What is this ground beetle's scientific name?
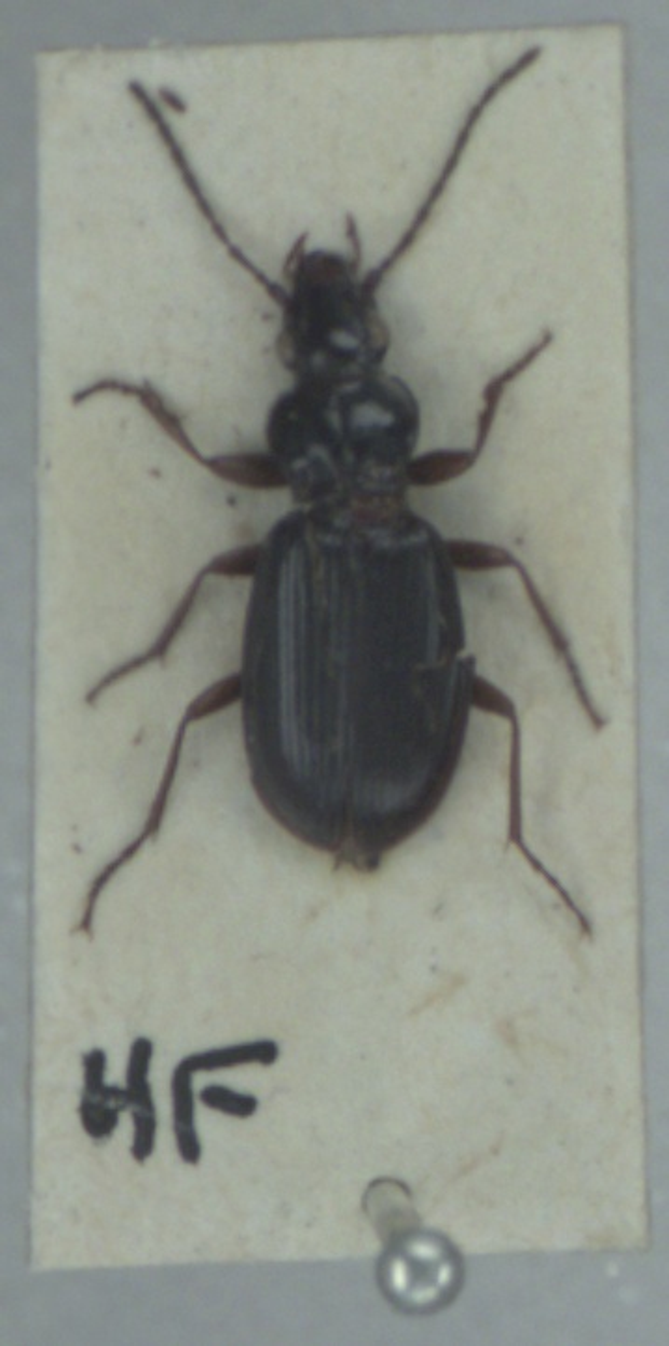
Patrobus atrorufus
